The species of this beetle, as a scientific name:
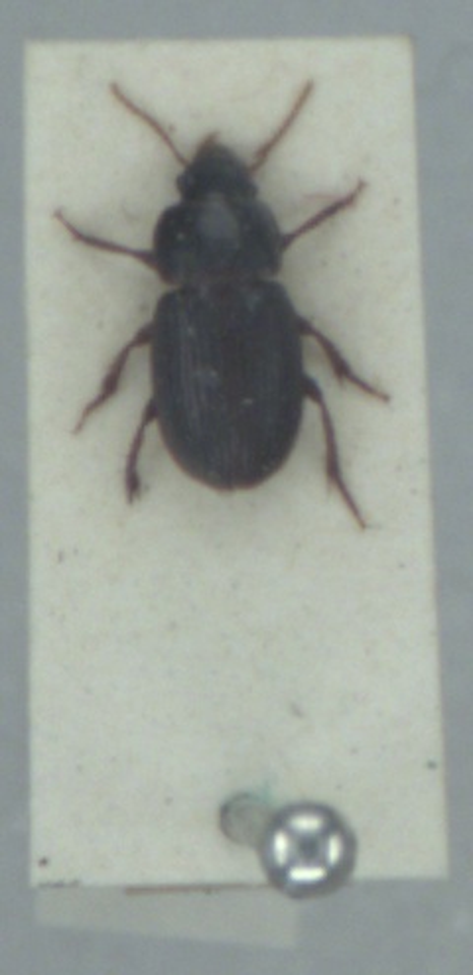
Harpalus pumilus
